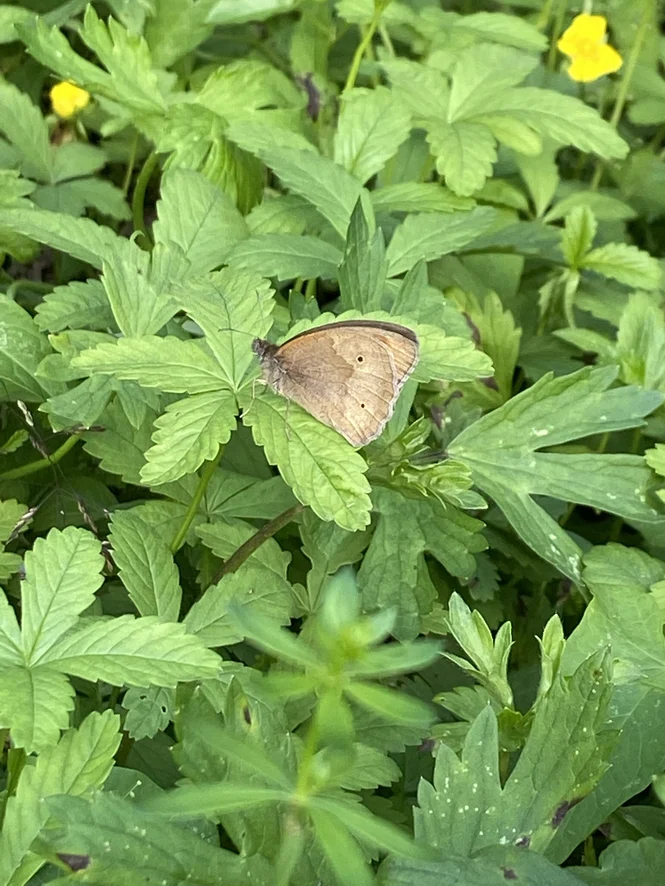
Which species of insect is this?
Maniola jurtina
